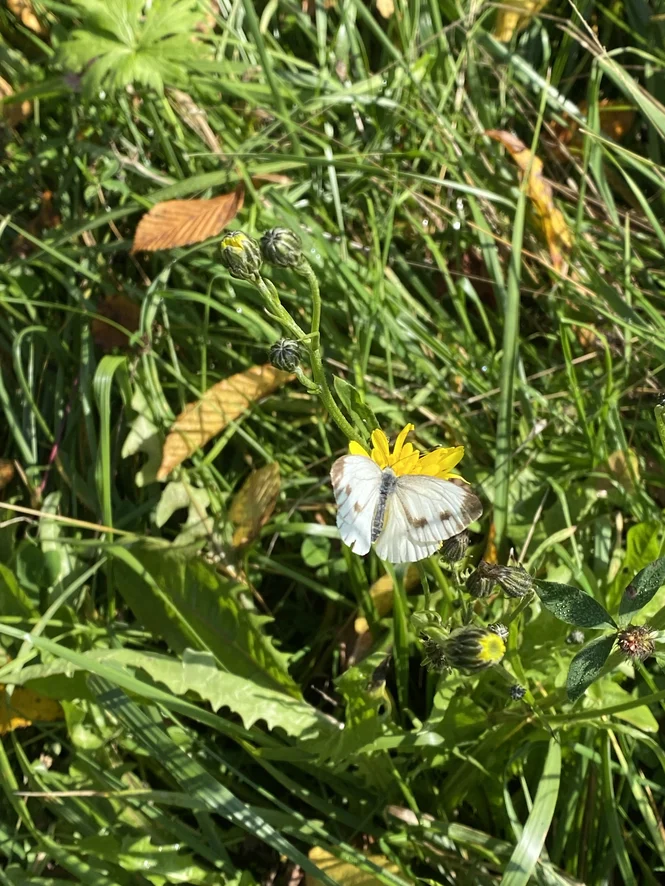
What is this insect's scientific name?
Pieris napi
